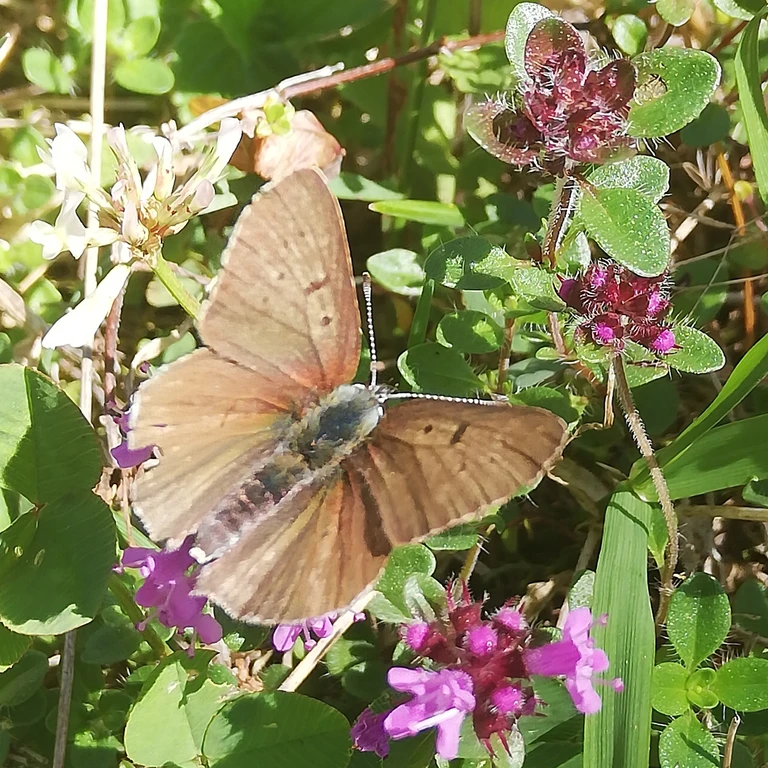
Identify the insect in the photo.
Lycaena tityrus (also Loweia tityrus)
